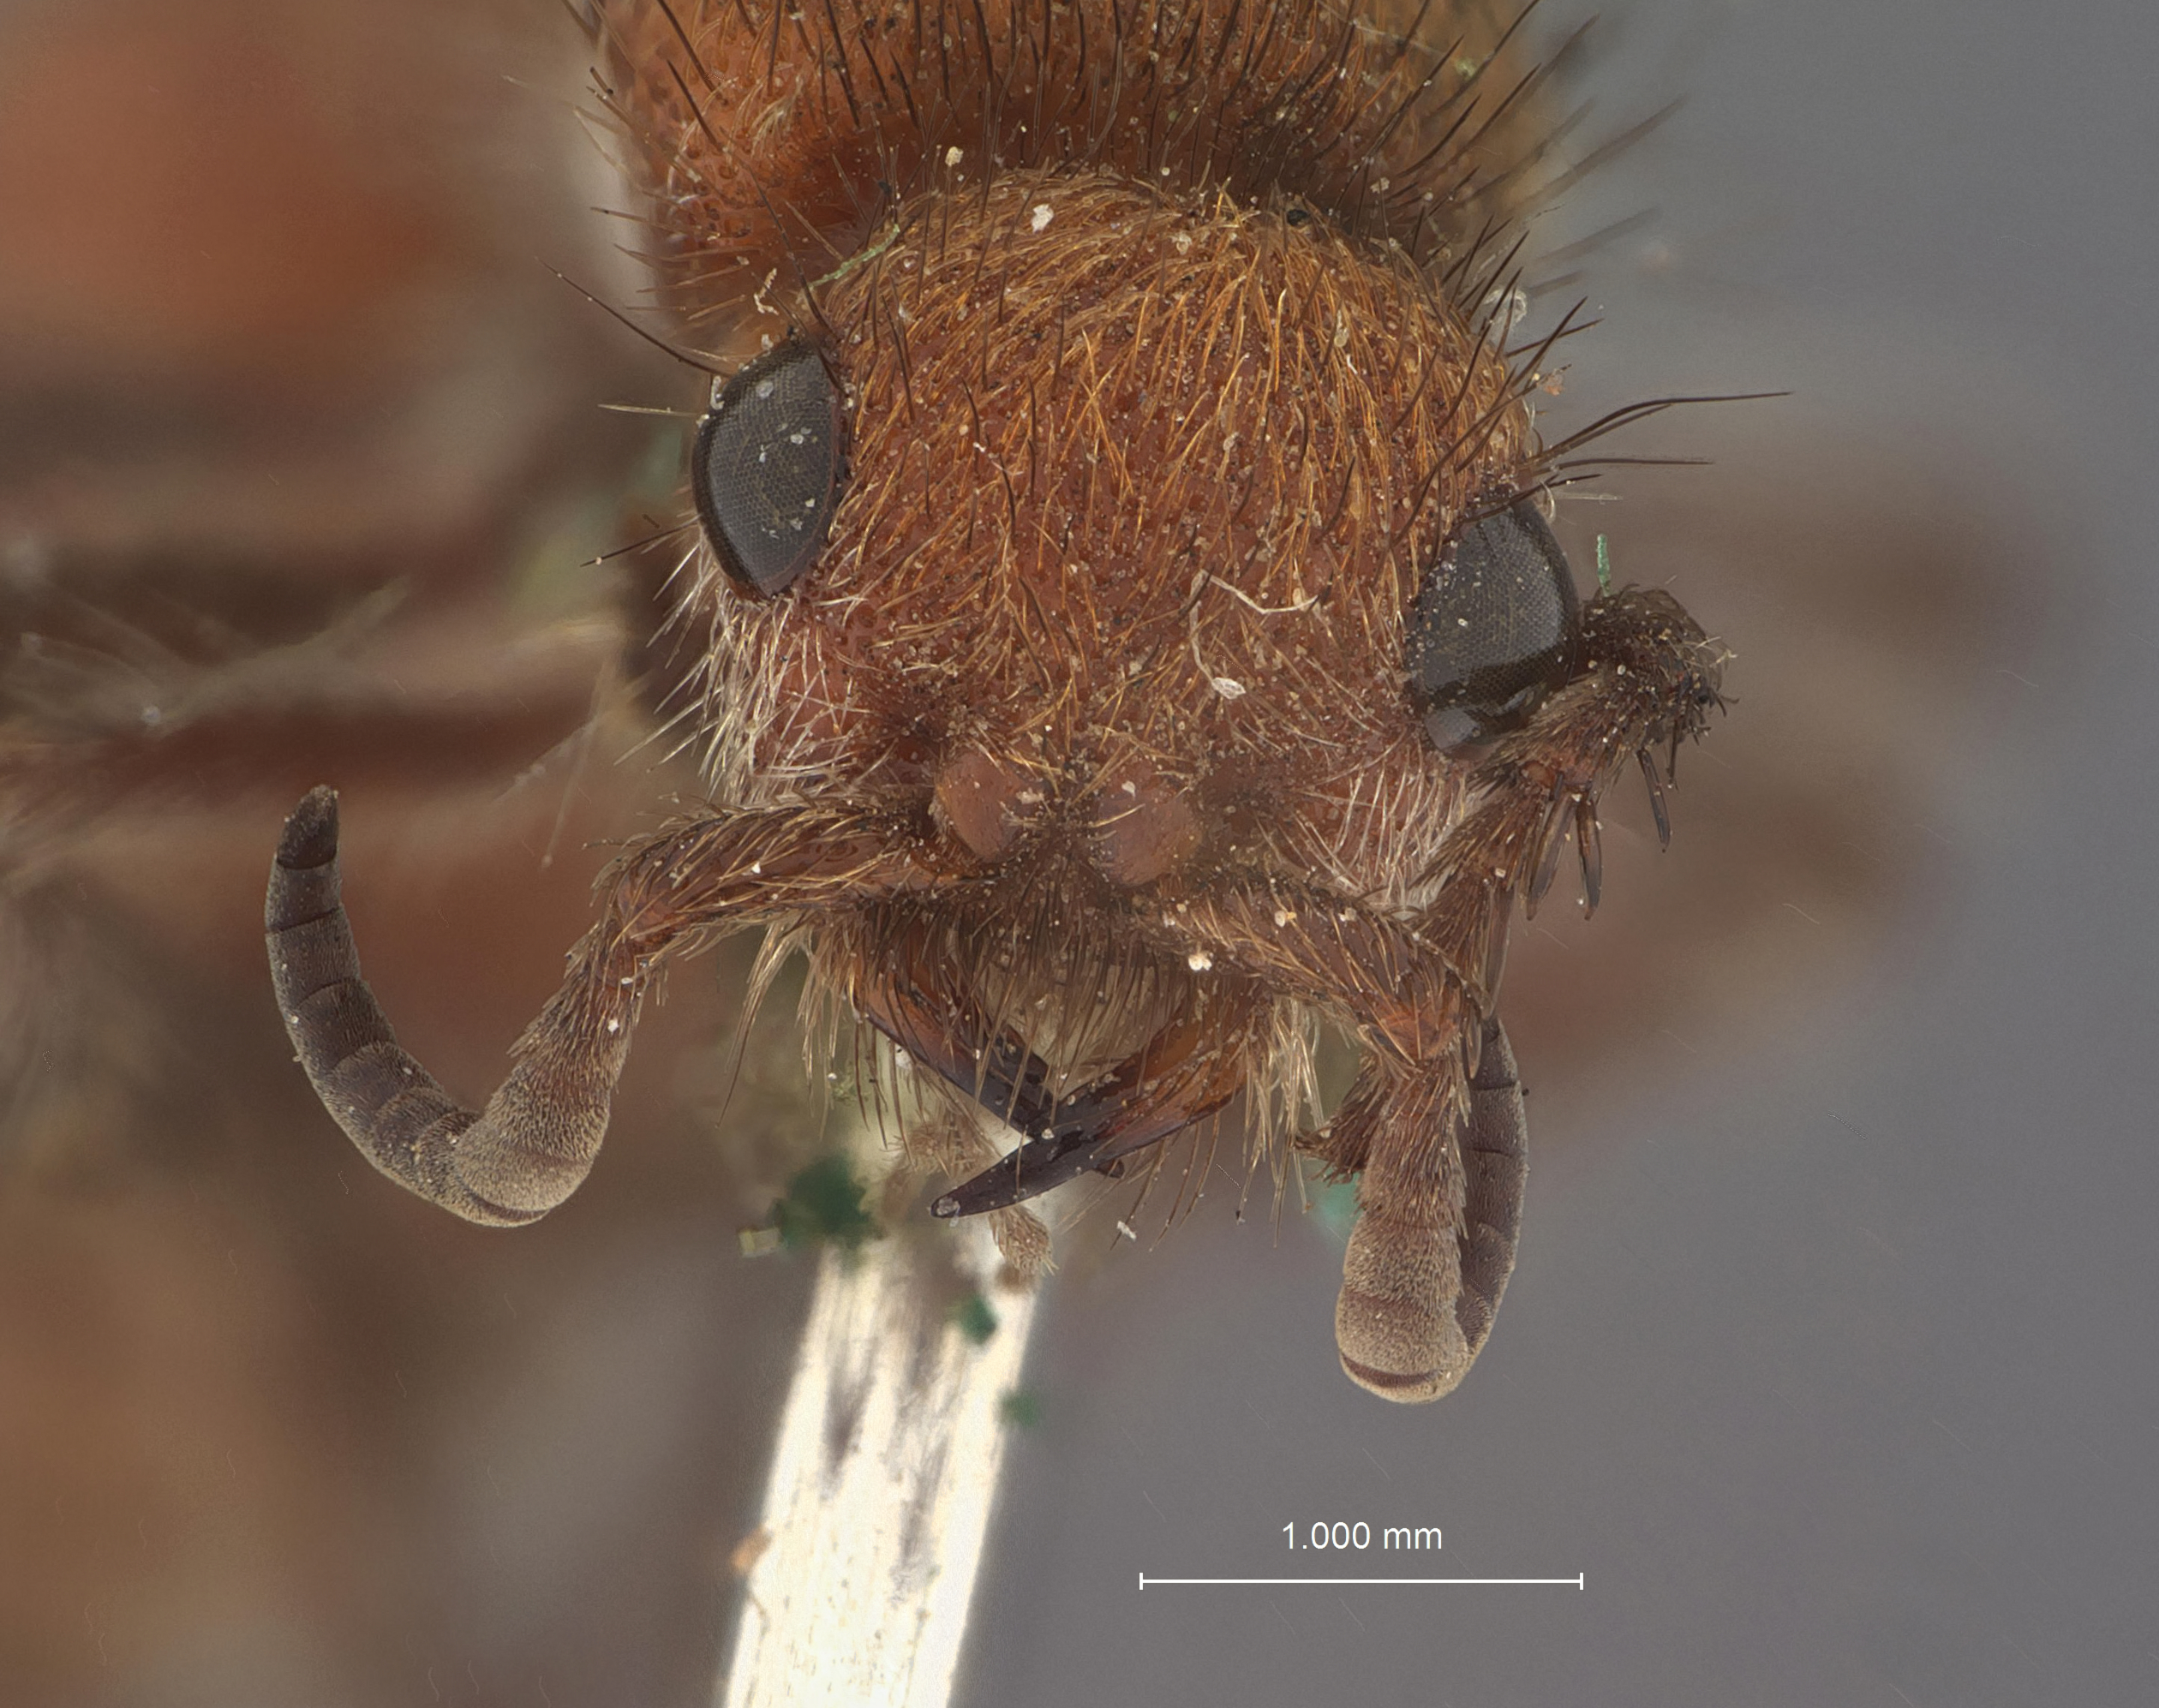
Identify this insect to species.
Dasymutilla coloradella
